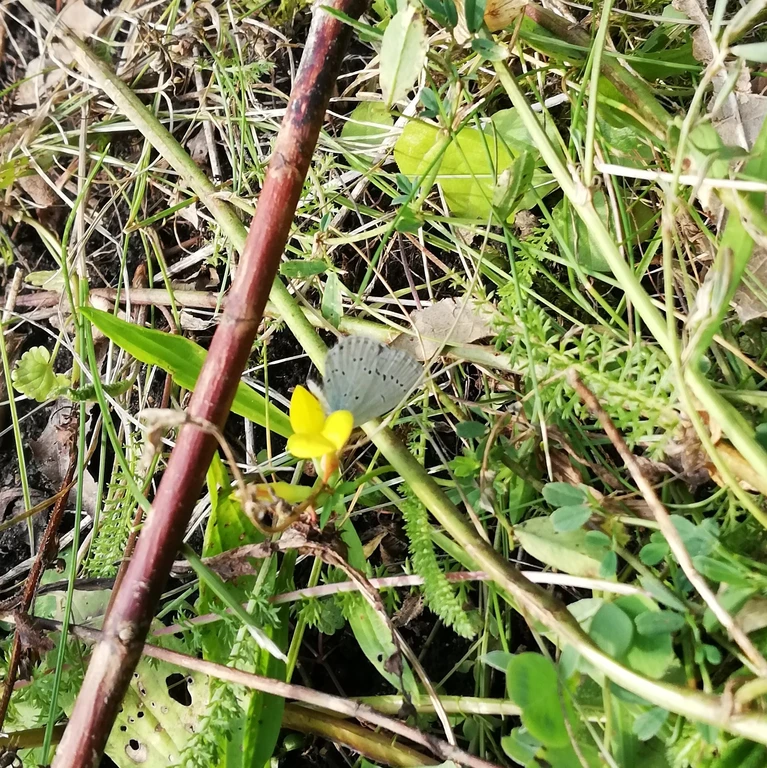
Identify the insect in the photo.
Cupido minimus
